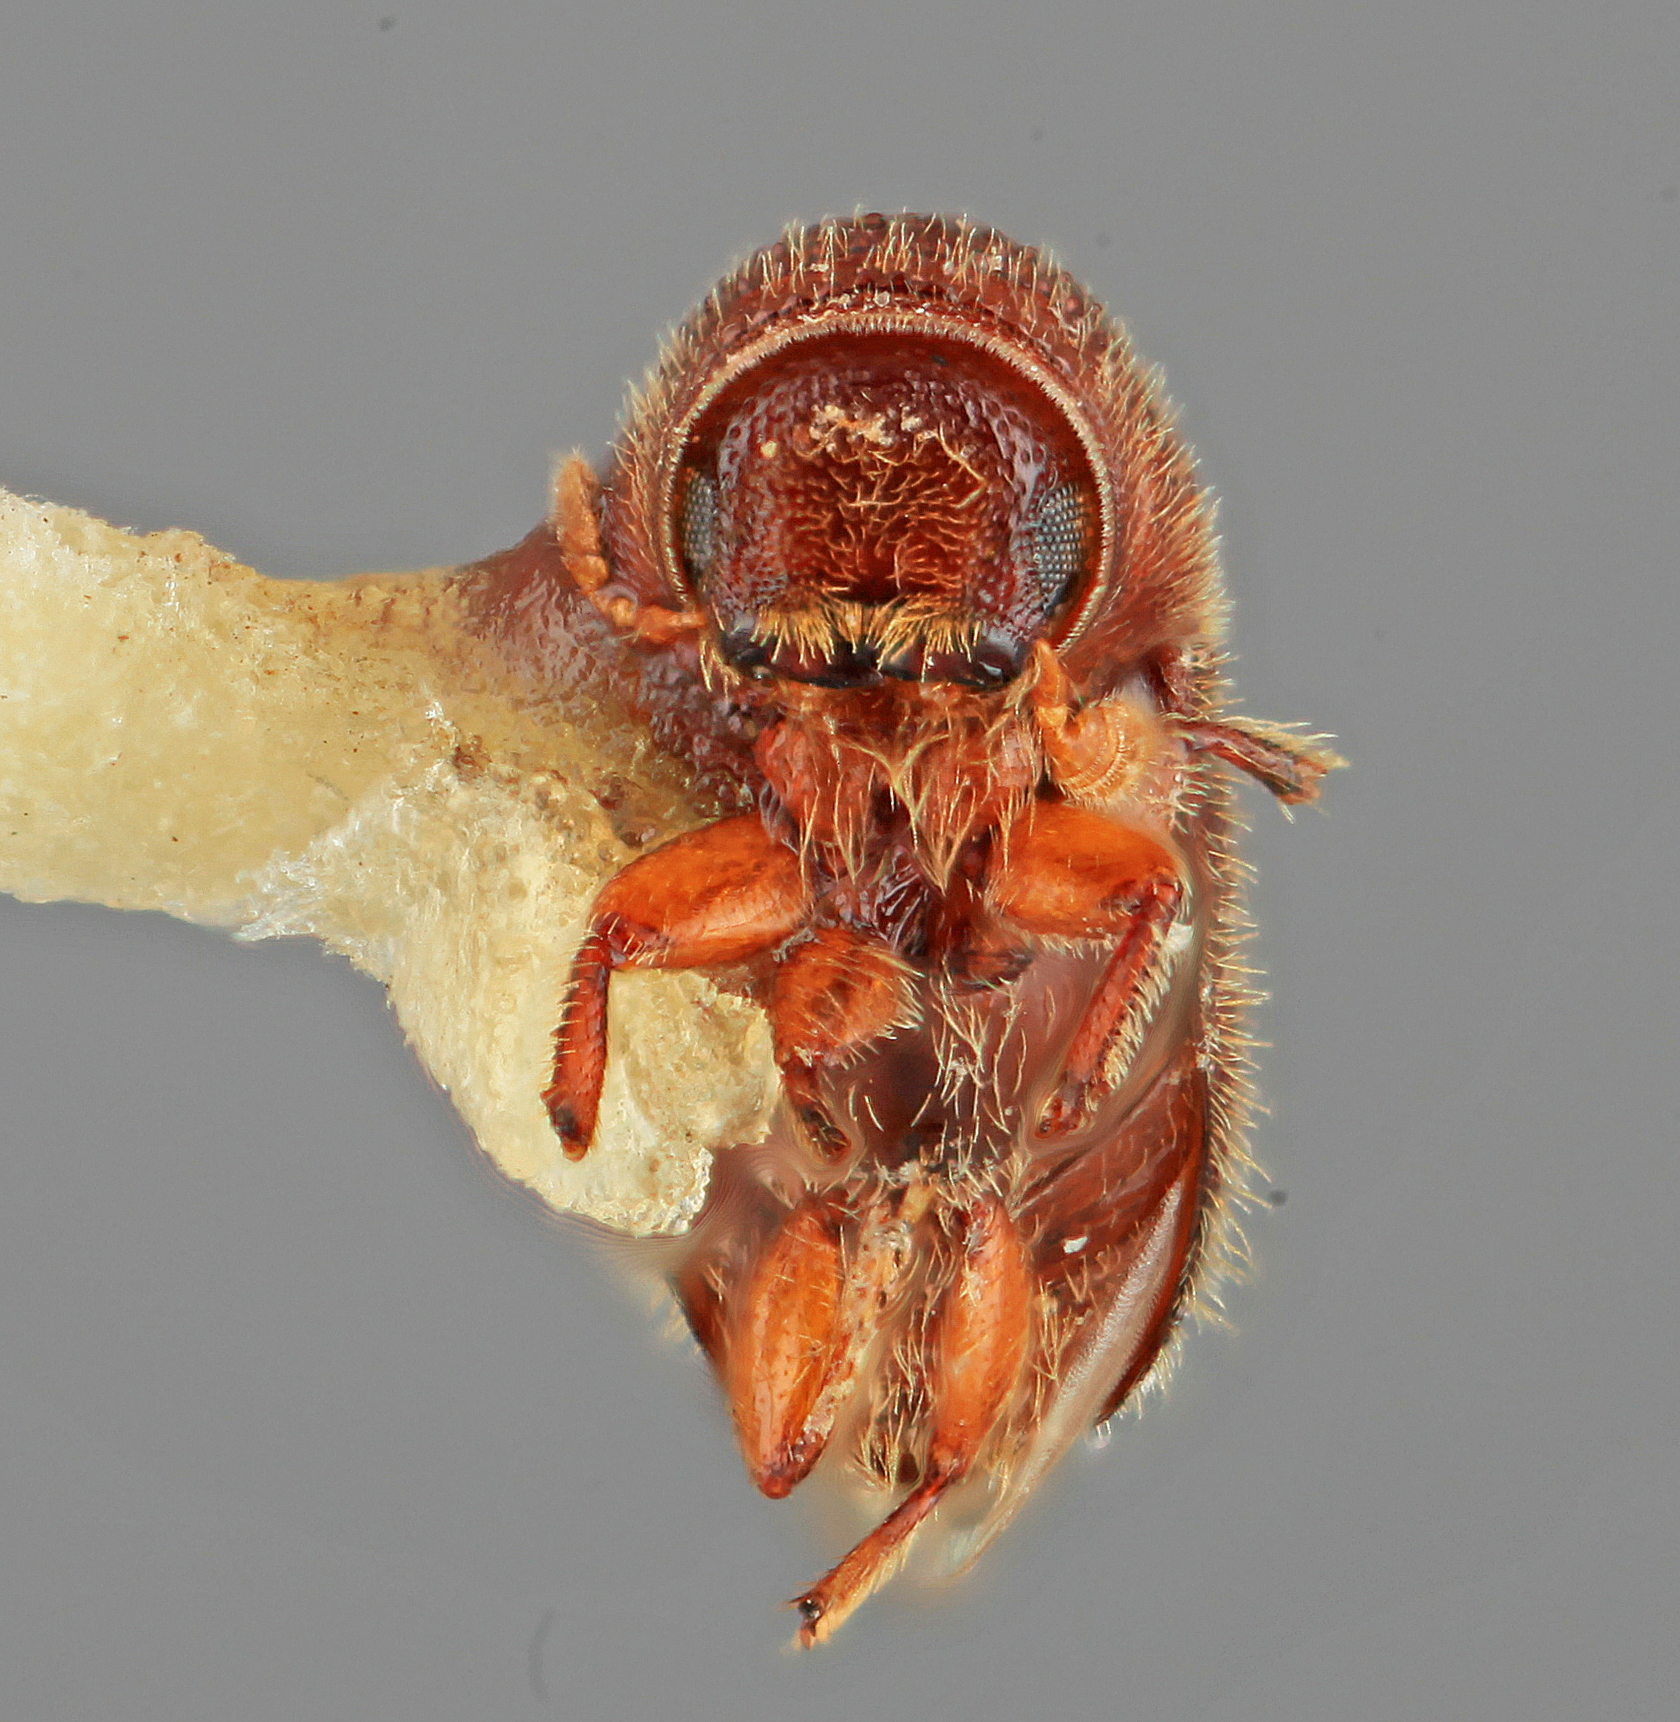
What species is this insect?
Pityophthorus leechi
